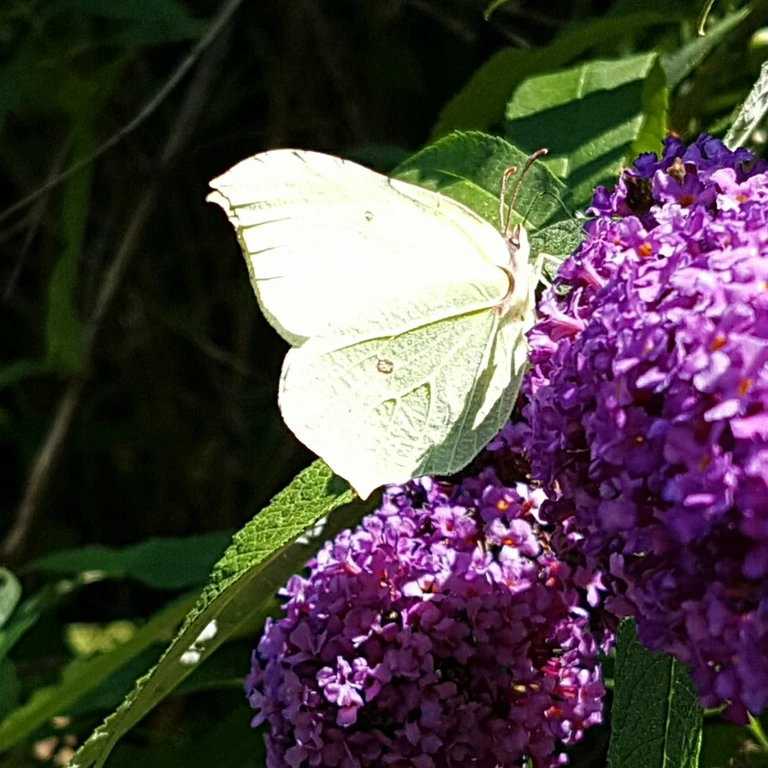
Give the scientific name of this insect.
Gonepteryx rhamni
